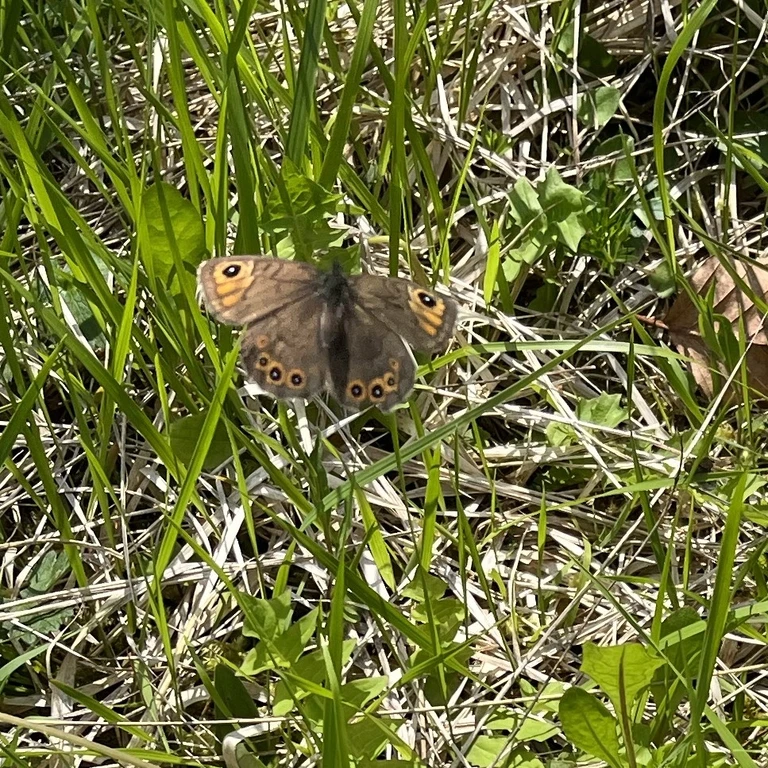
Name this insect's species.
Lasiommata petropolitana (also Pararge petropolitana)
